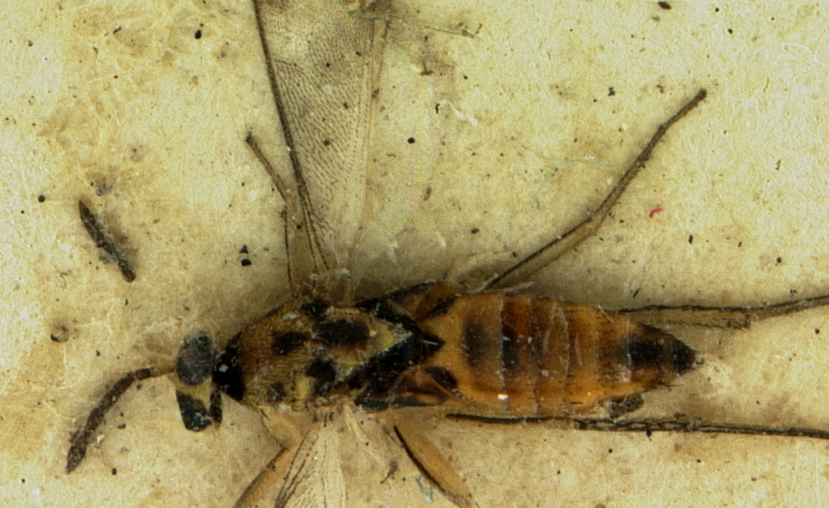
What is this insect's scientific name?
Elasmus japonicus
